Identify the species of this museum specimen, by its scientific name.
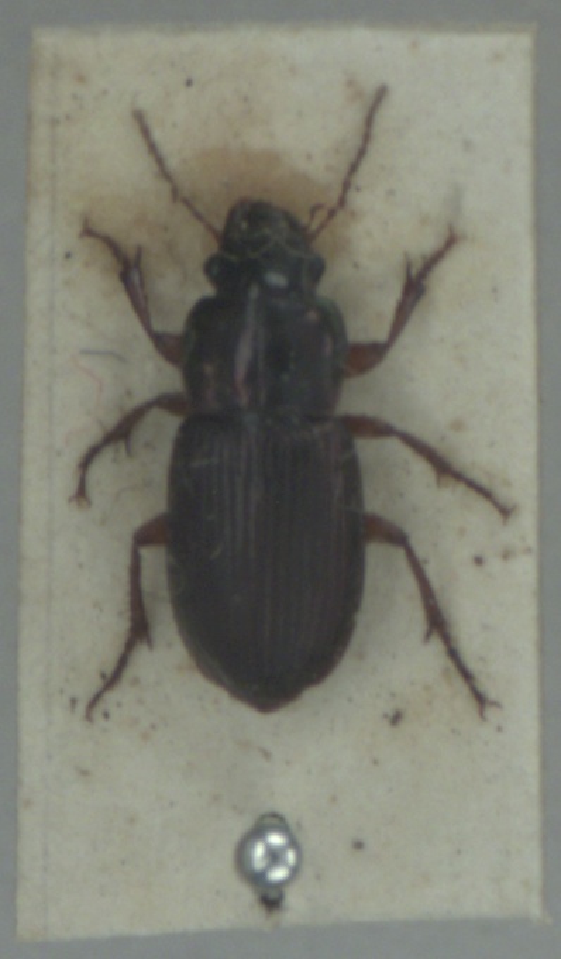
Harpalus affinis
